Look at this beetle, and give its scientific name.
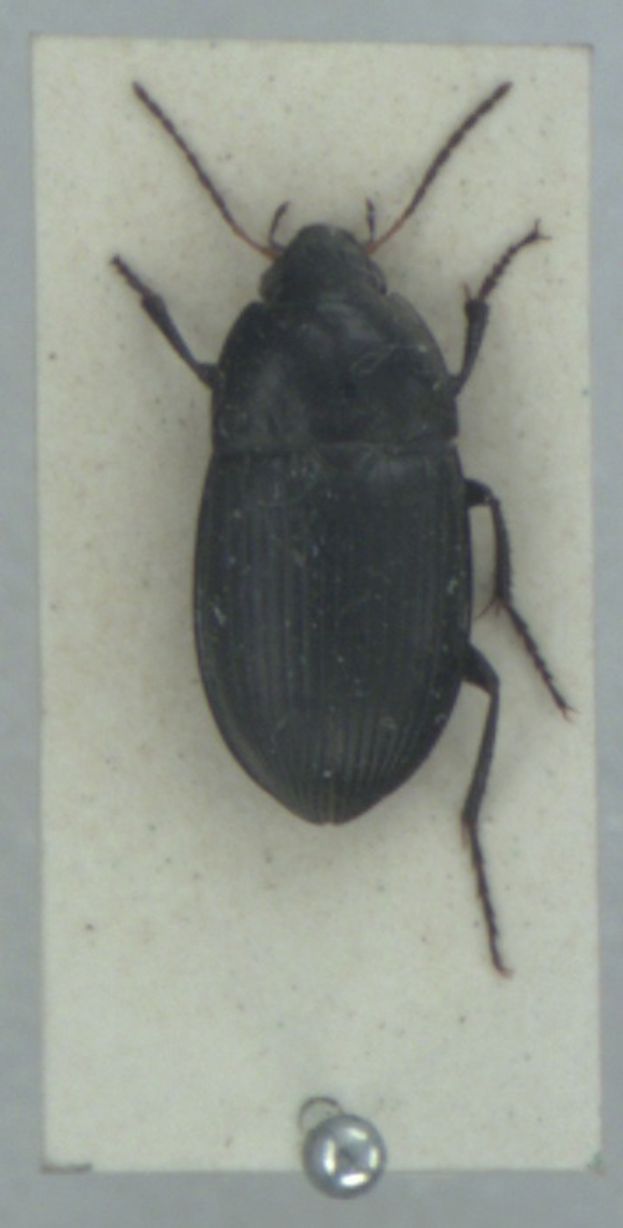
Amara ovata
